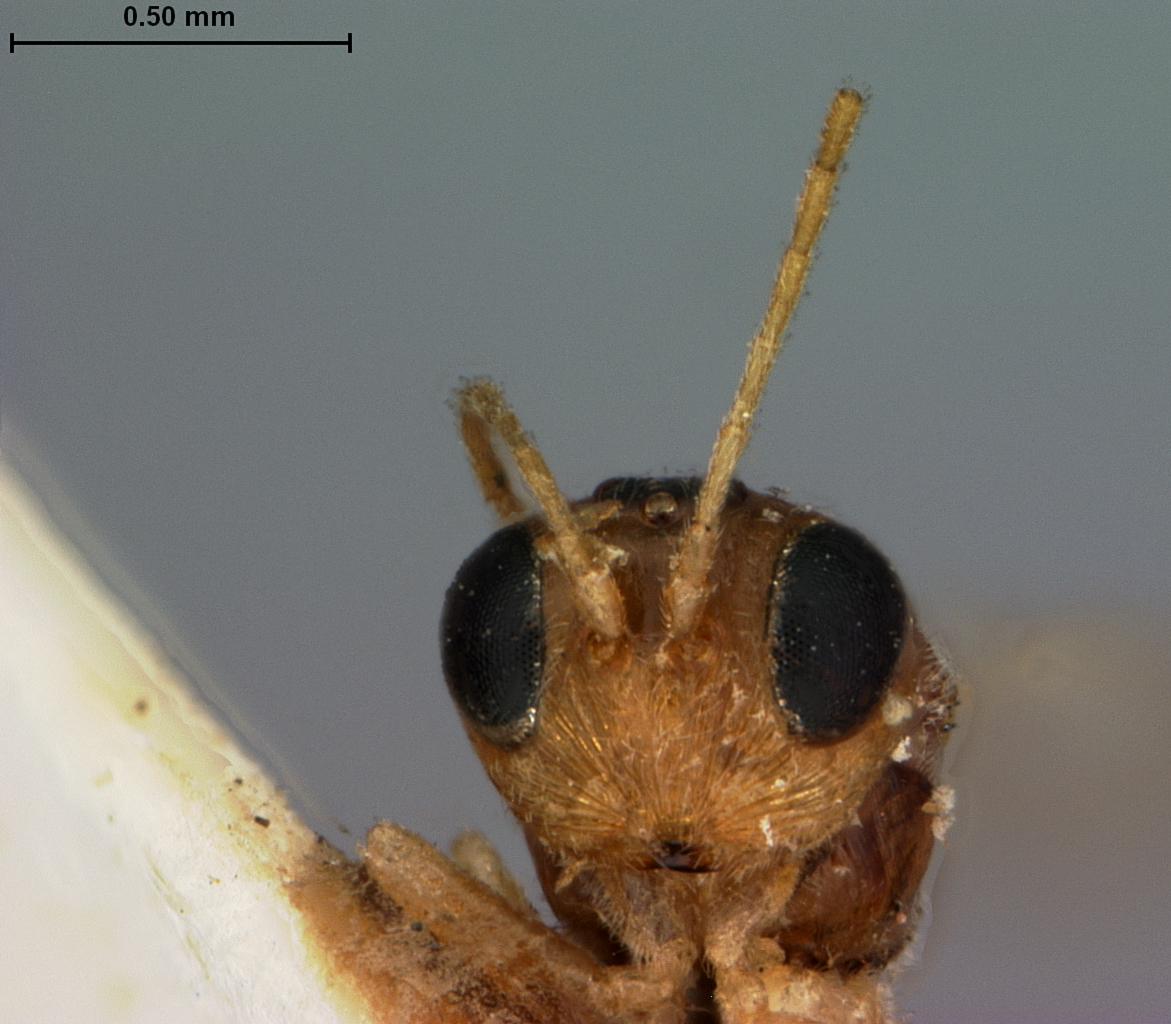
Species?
Ceroptres virentis
